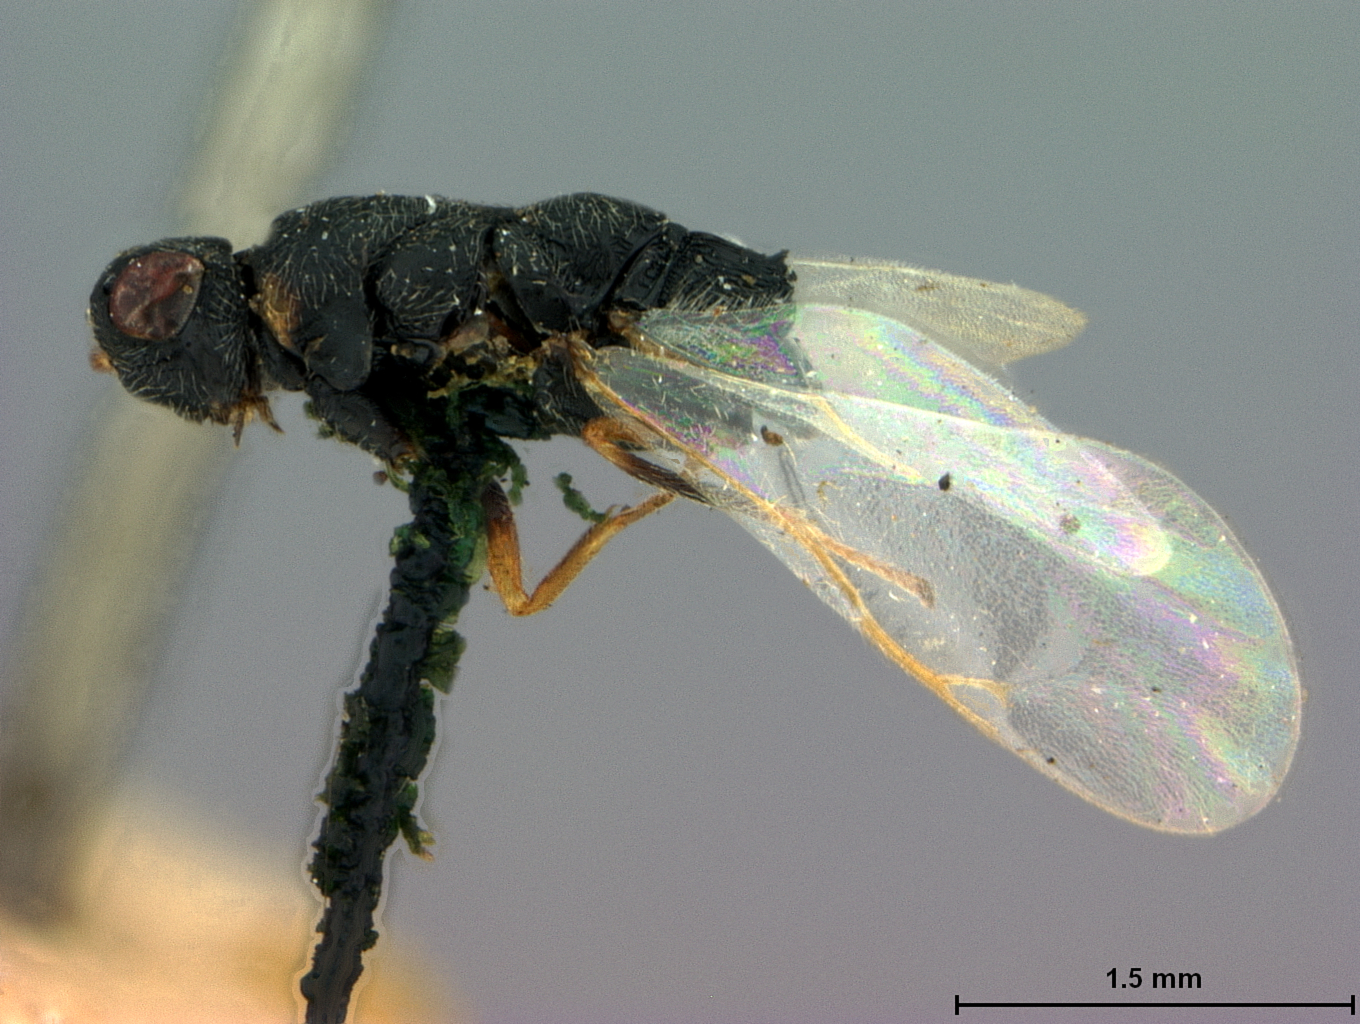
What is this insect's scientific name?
Isosomorpha europae
